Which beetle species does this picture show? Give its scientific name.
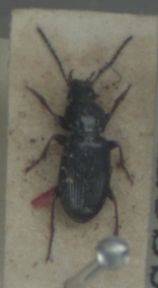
Pterostichus strenuus
